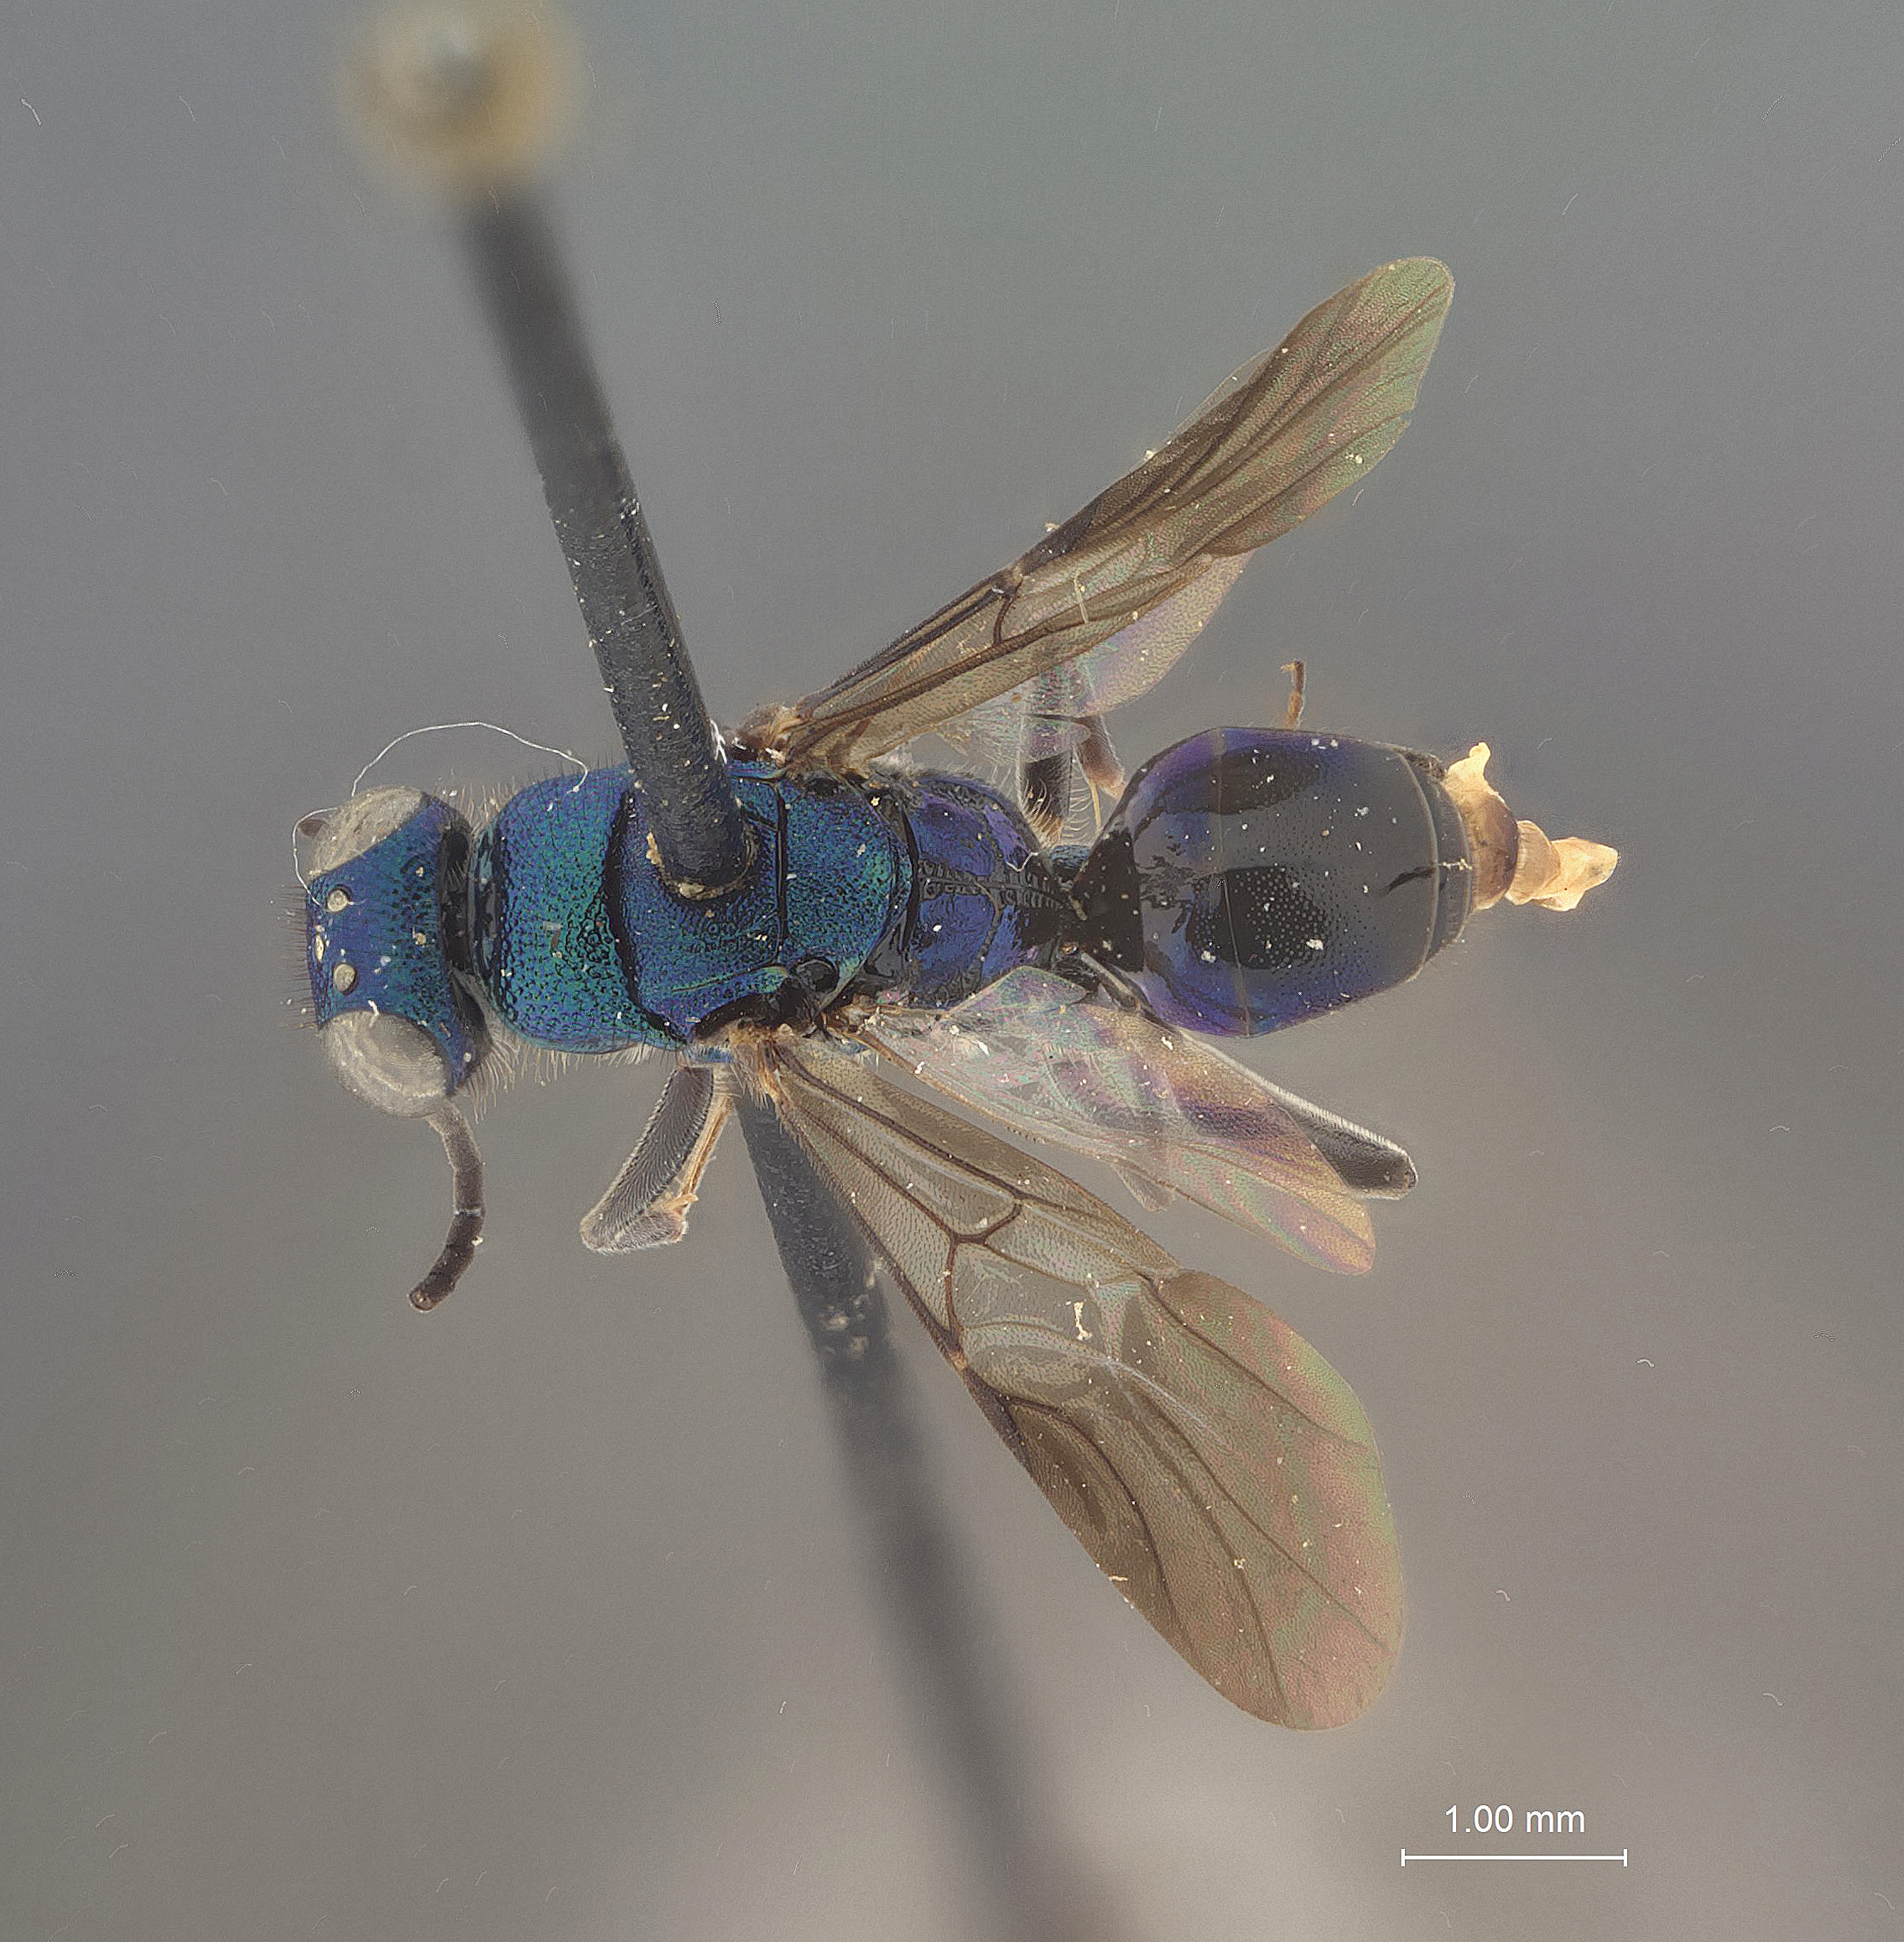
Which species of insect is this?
Ipsiura cooperi
